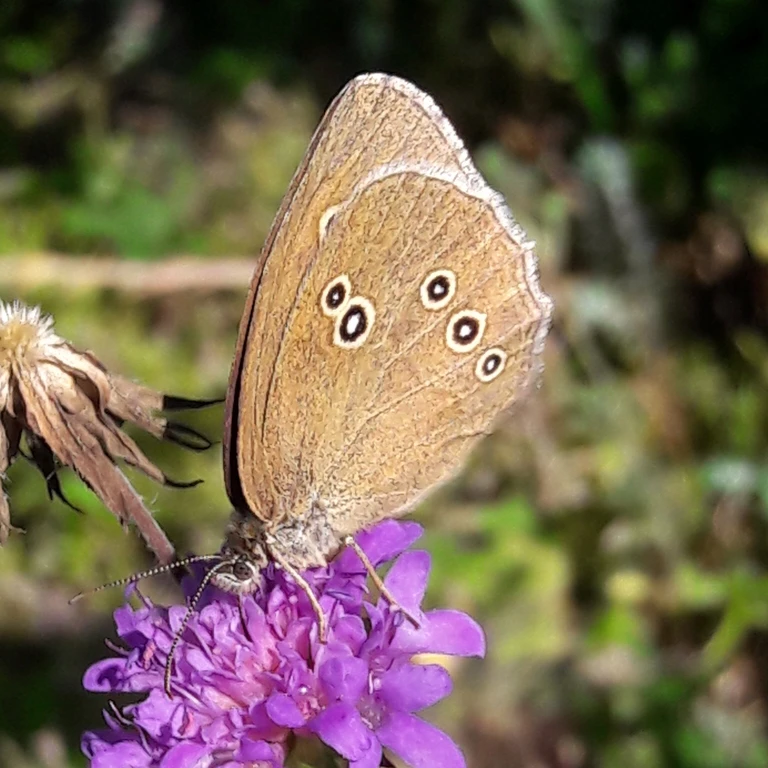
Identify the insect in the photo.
Aphantopus hyperantus
